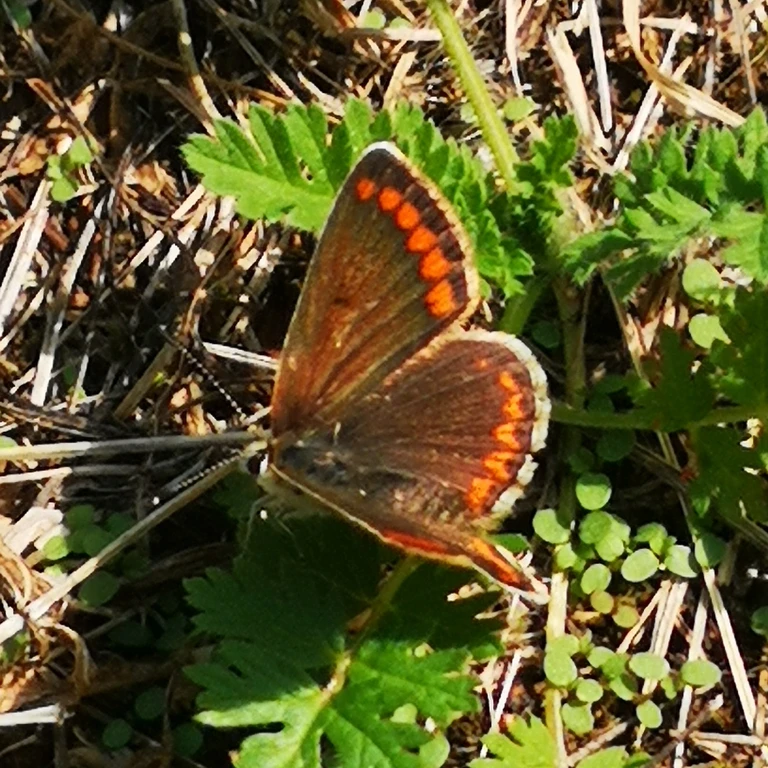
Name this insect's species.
Aricia agestis/artaxerxes
